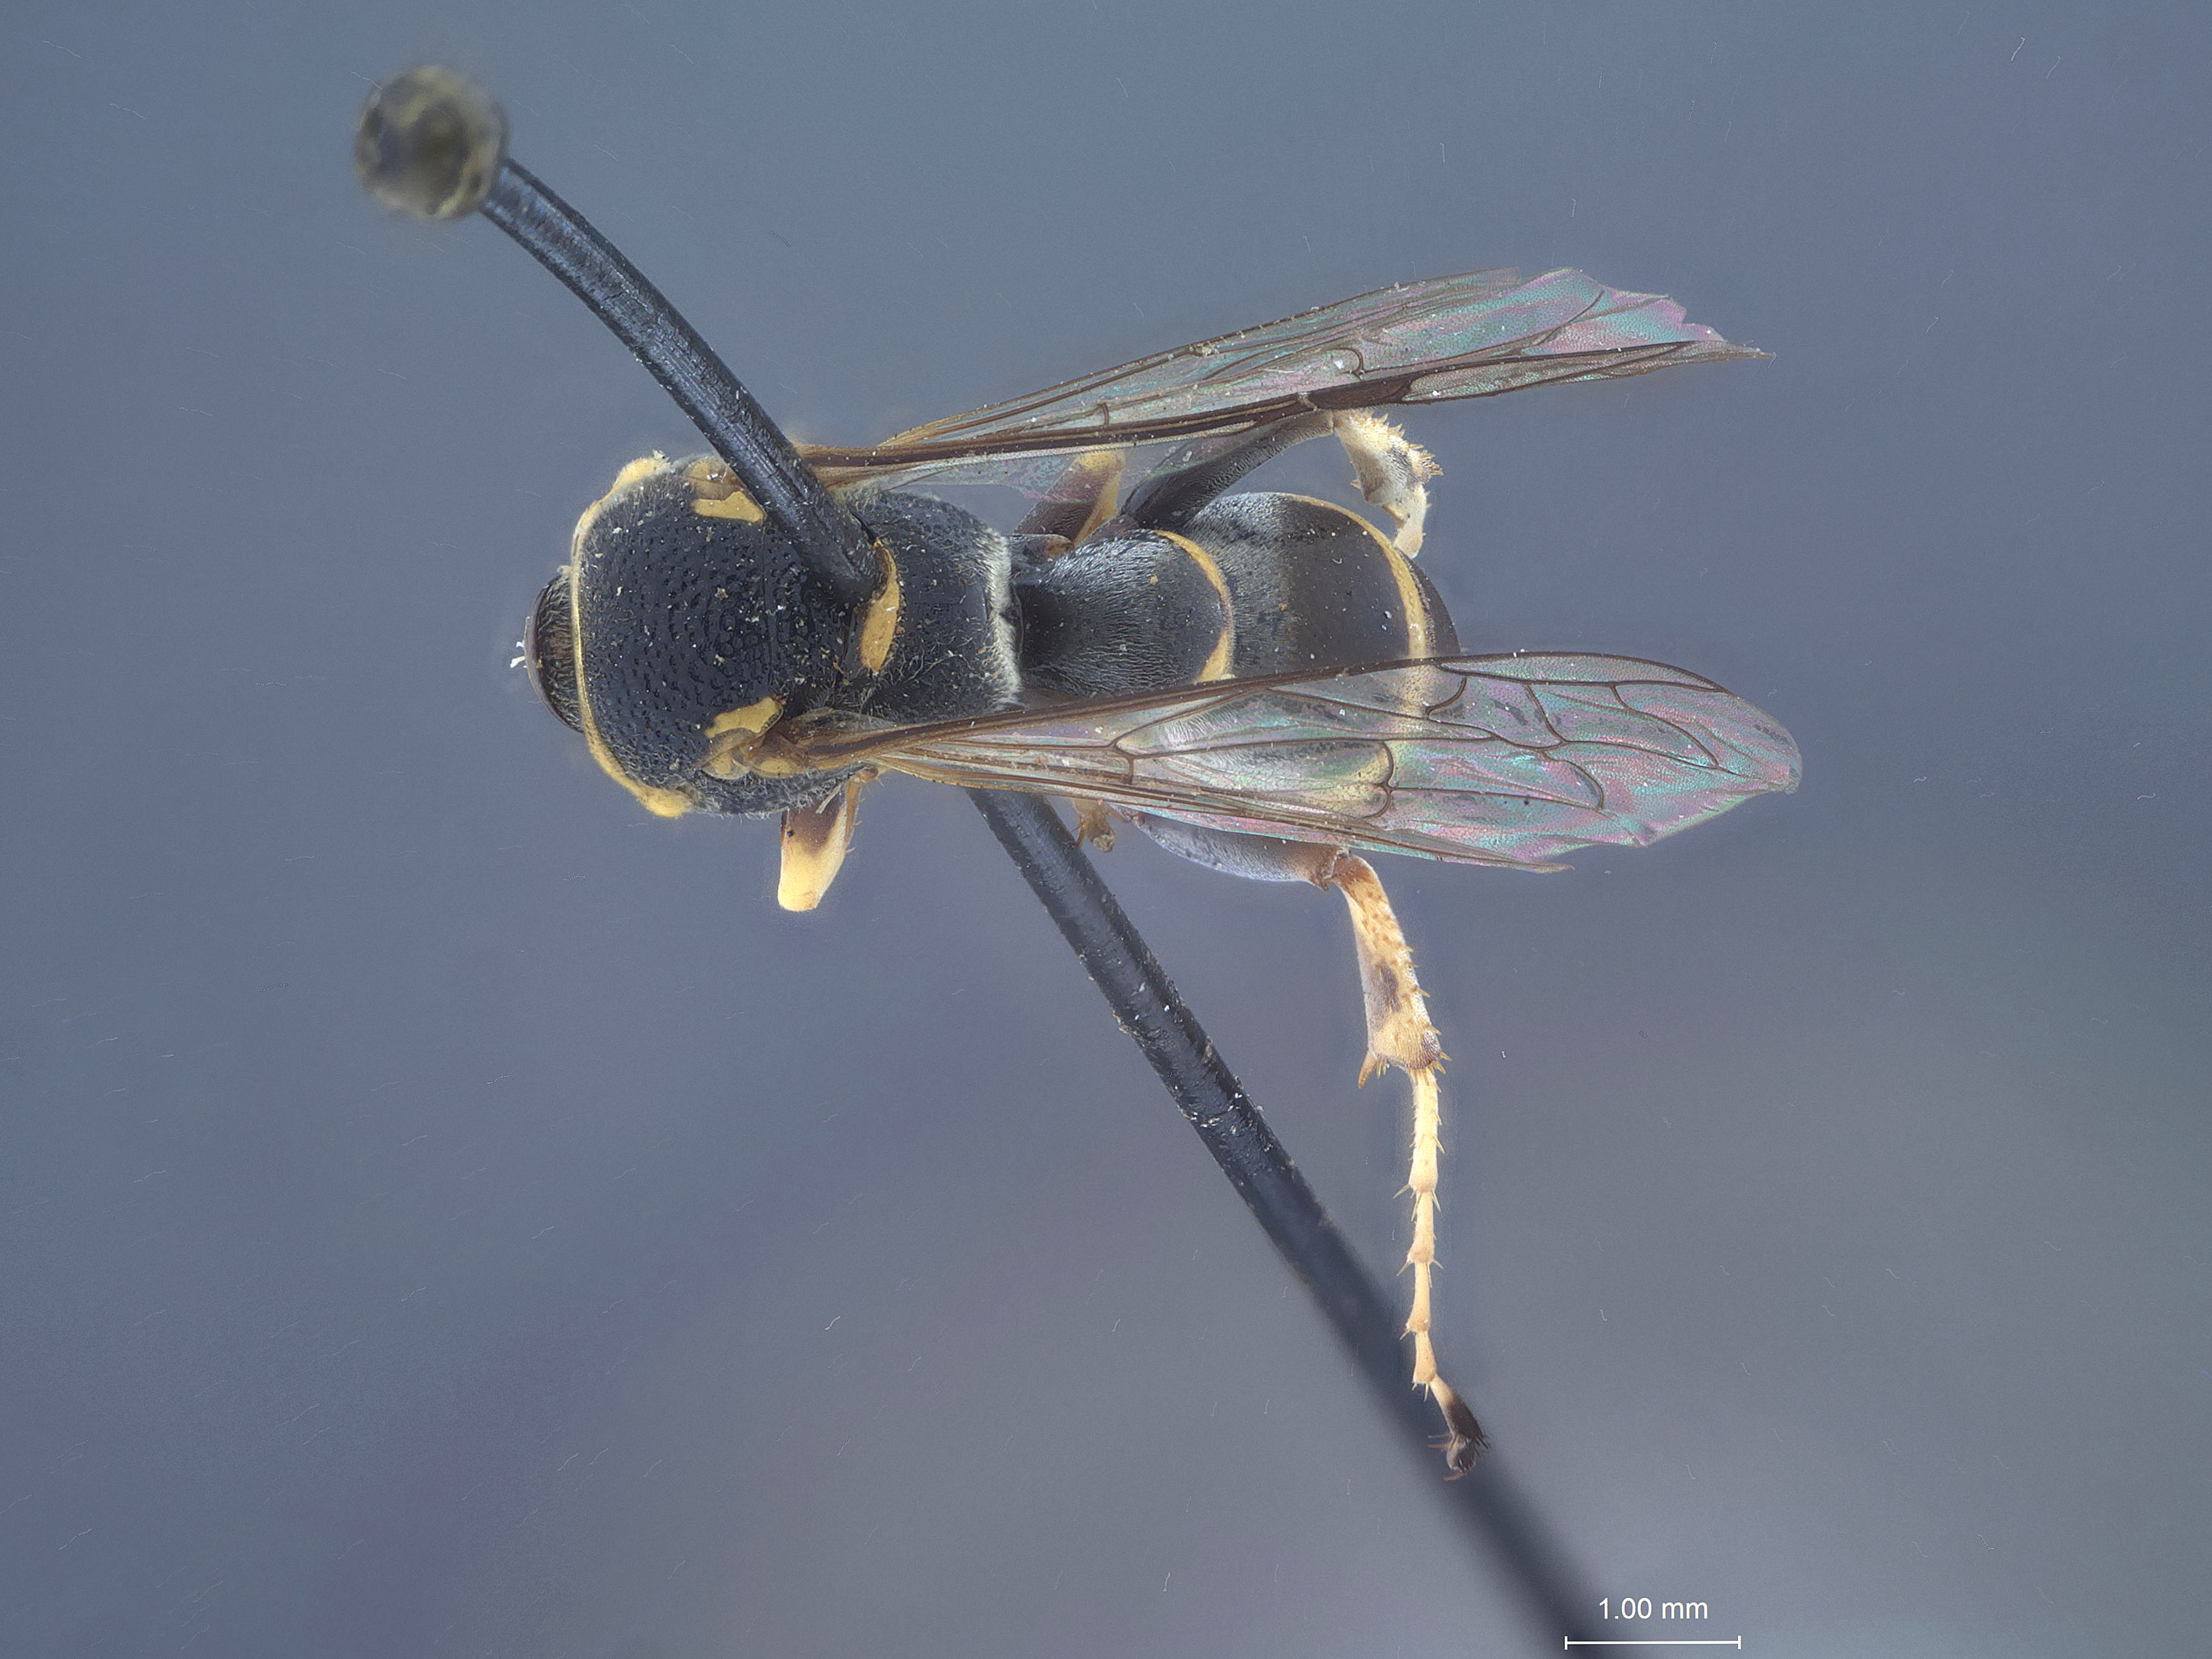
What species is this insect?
Megalomma quadricinctum
